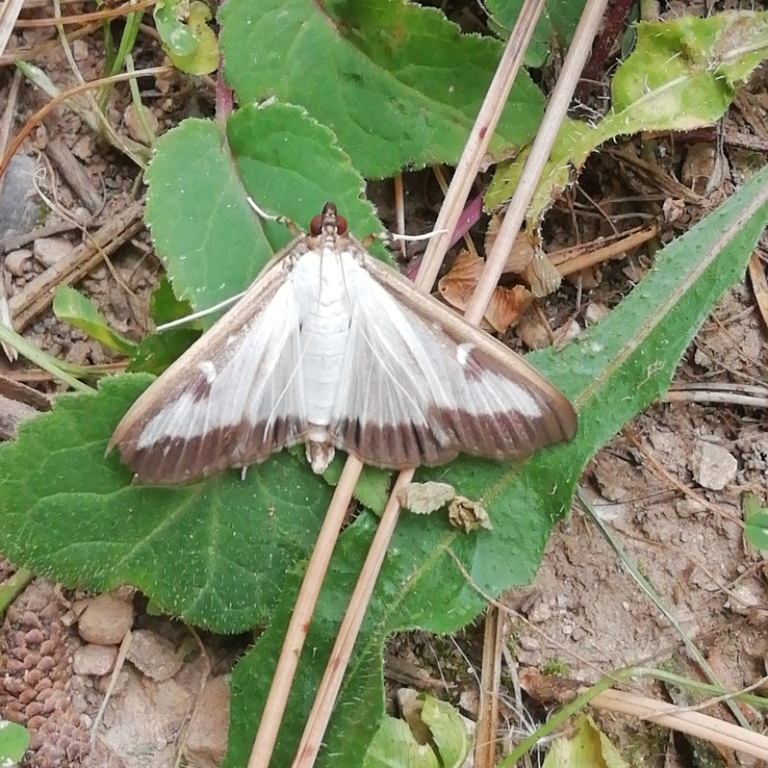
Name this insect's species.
Cydalima perspectalis
